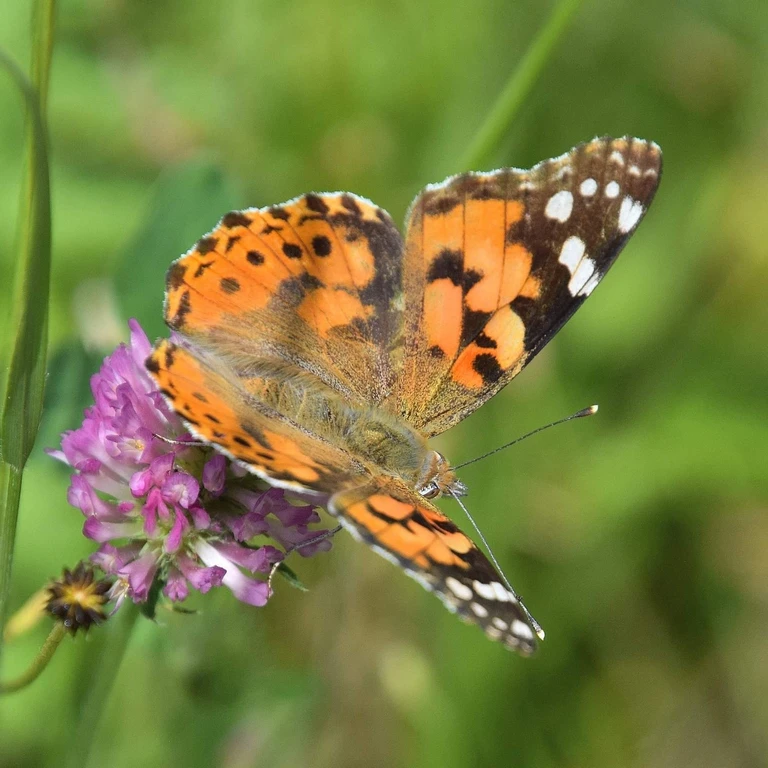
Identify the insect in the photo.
Vanessa cardui
